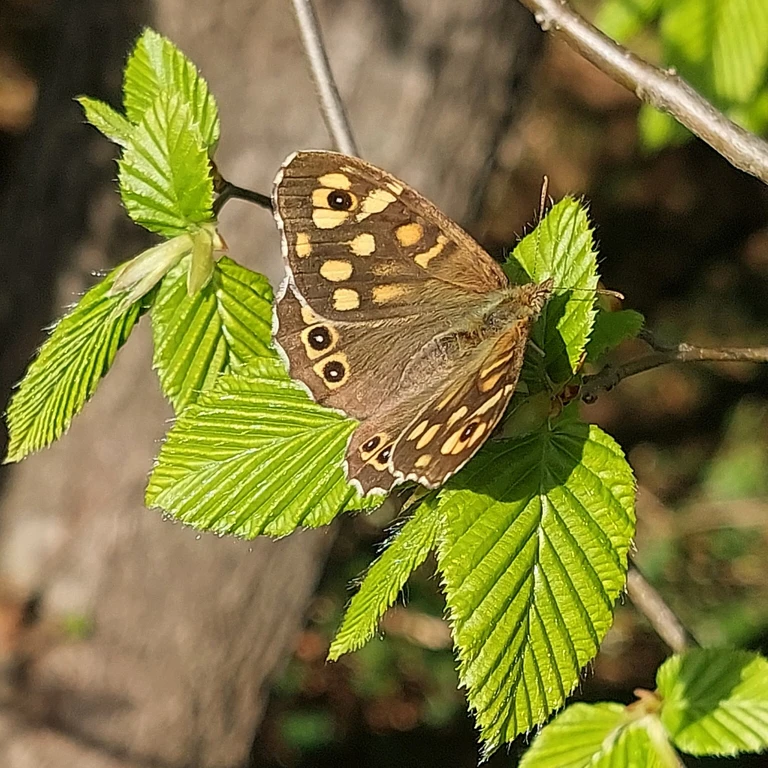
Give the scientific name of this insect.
Pararge aegeria
